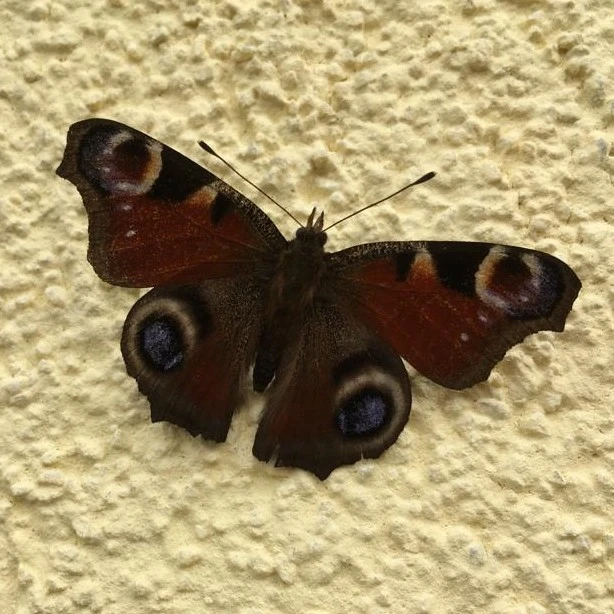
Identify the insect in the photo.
Aglais io
